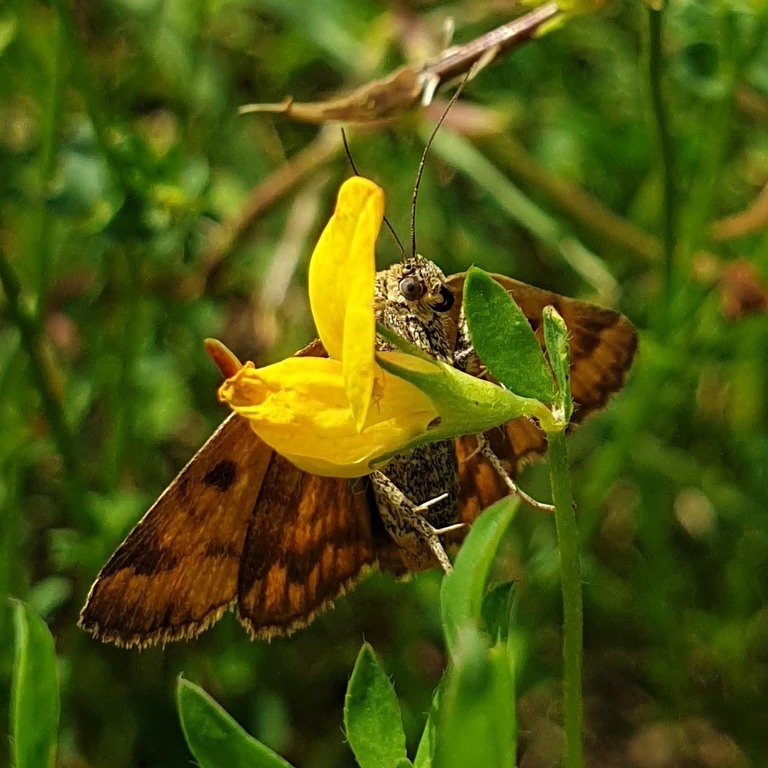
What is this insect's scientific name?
Euclidia glyphica
